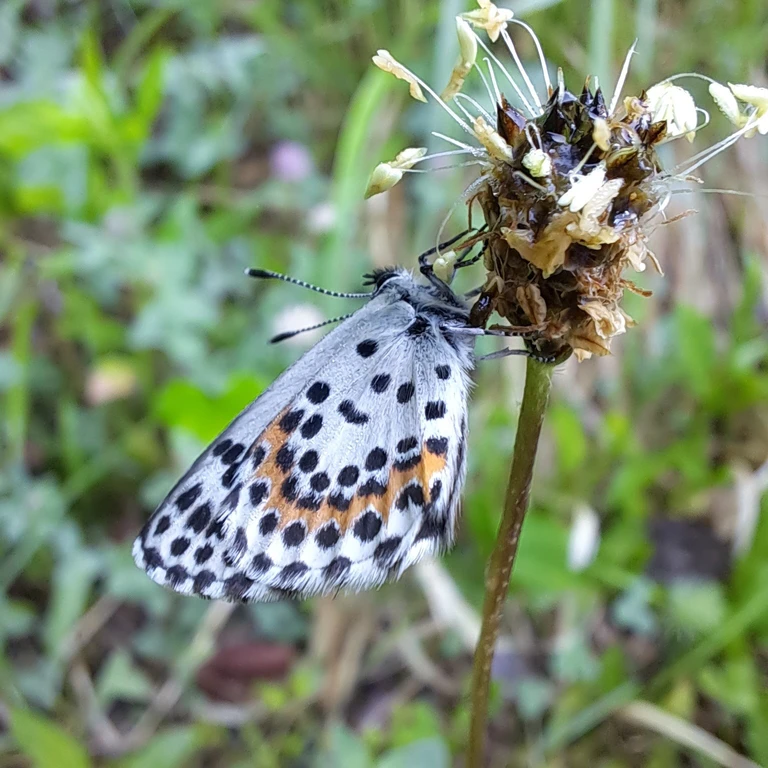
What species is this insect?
Scolitantides orion
